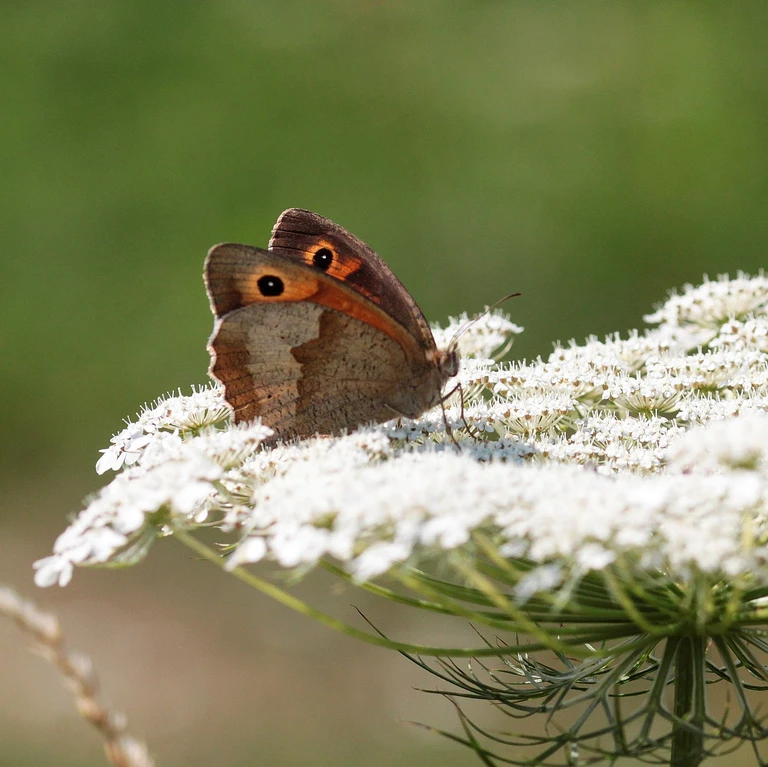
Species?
Maniola jurtina
